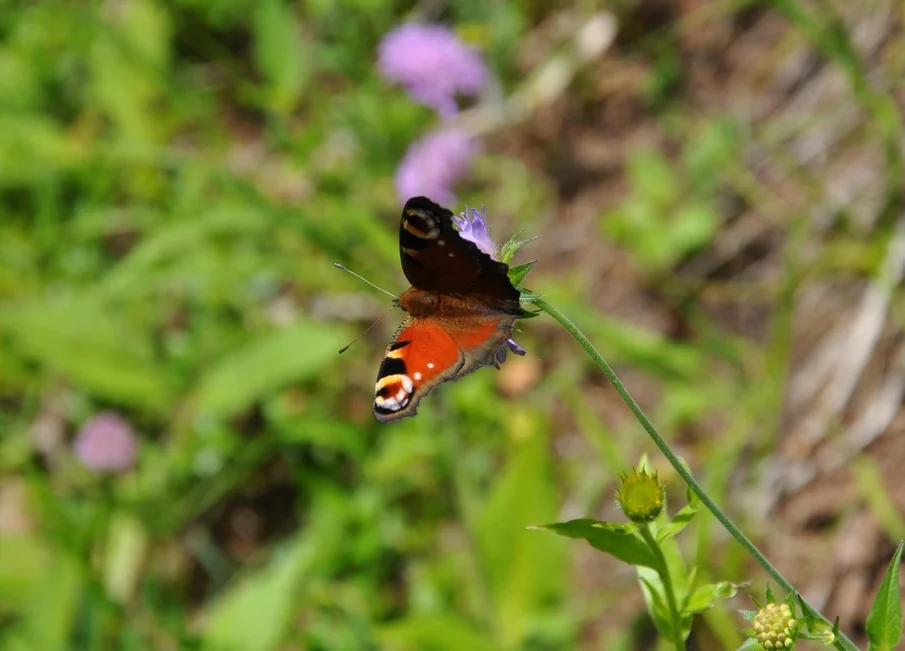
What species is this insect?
Aglais io
